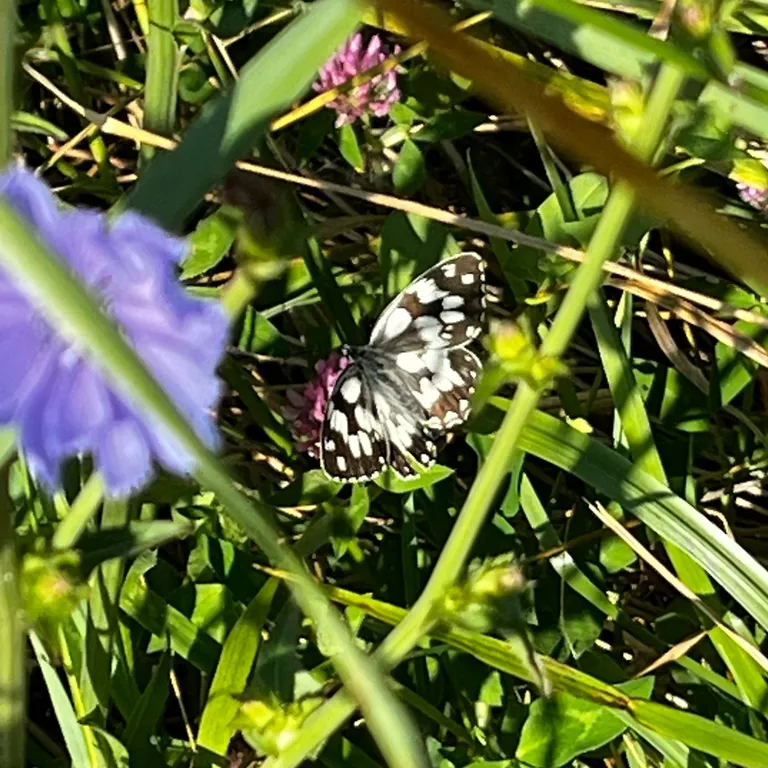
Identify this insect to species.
Melanargia galathea
